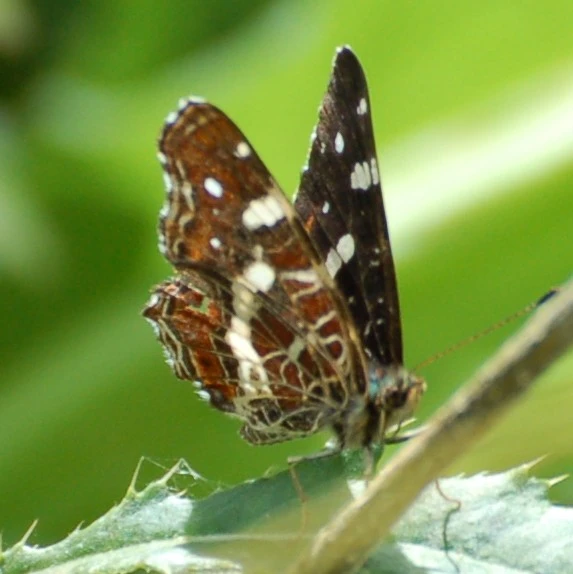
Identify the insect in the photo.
Araschnia levana
